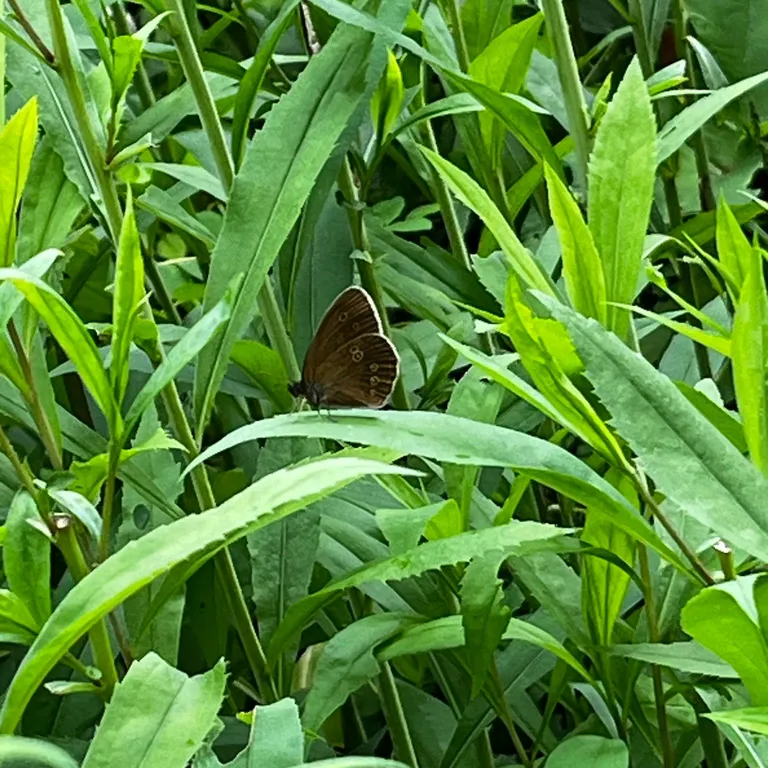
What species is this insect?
Aphantopus hyperantus
